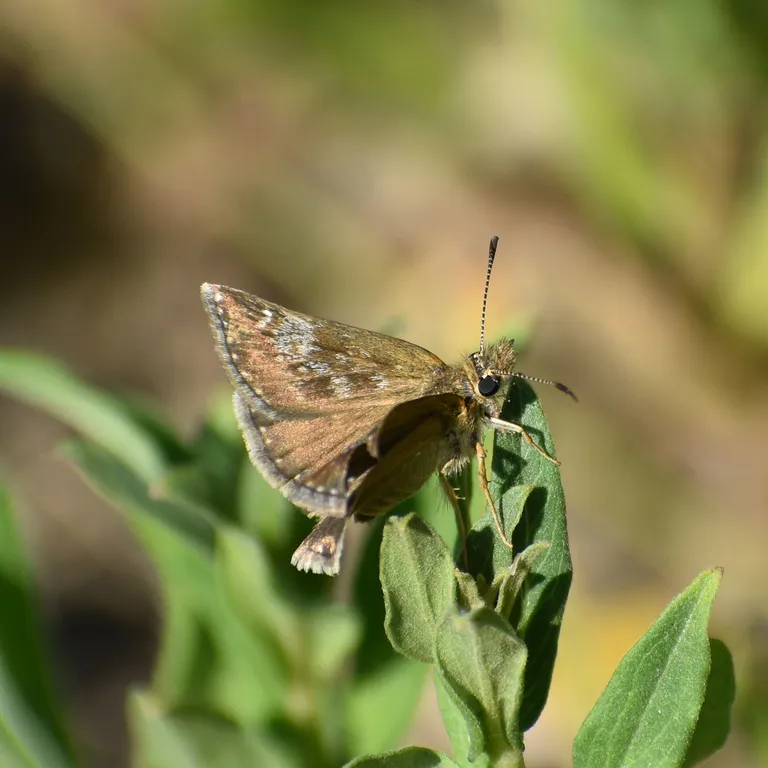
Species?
Erynnis tages
